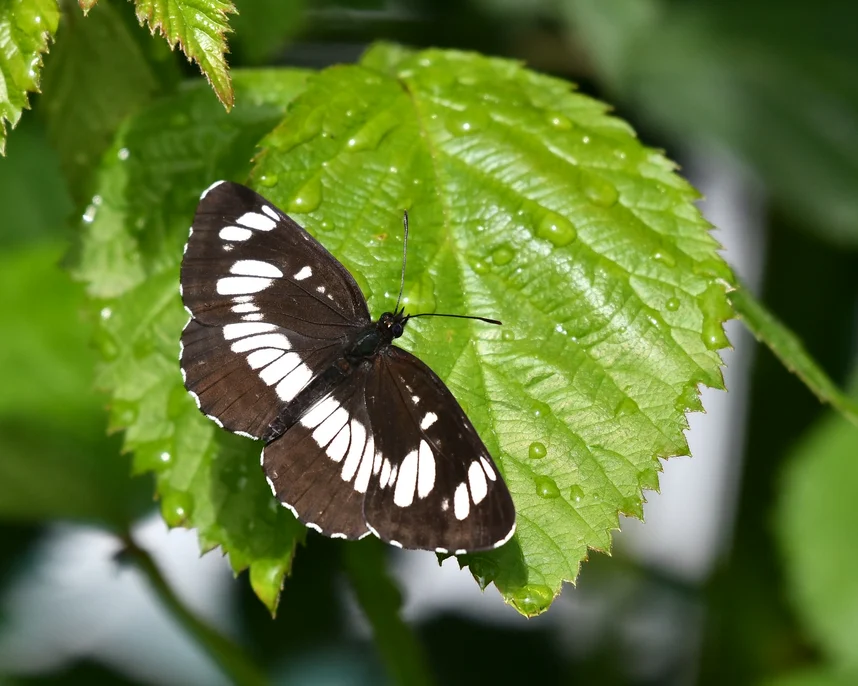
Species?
Neptis rivularis
